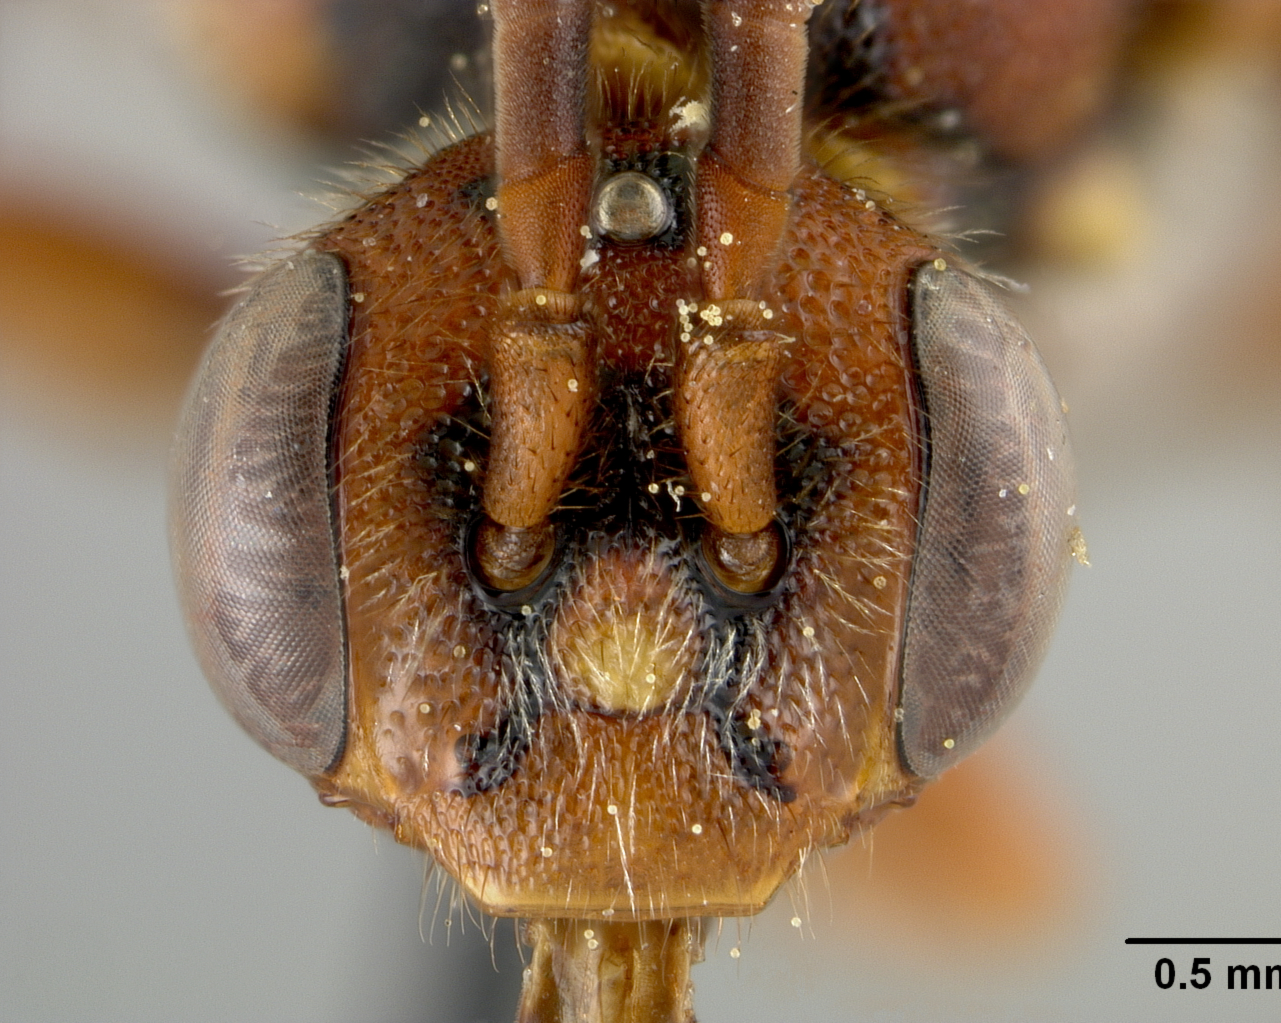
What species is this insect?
Nomada media
